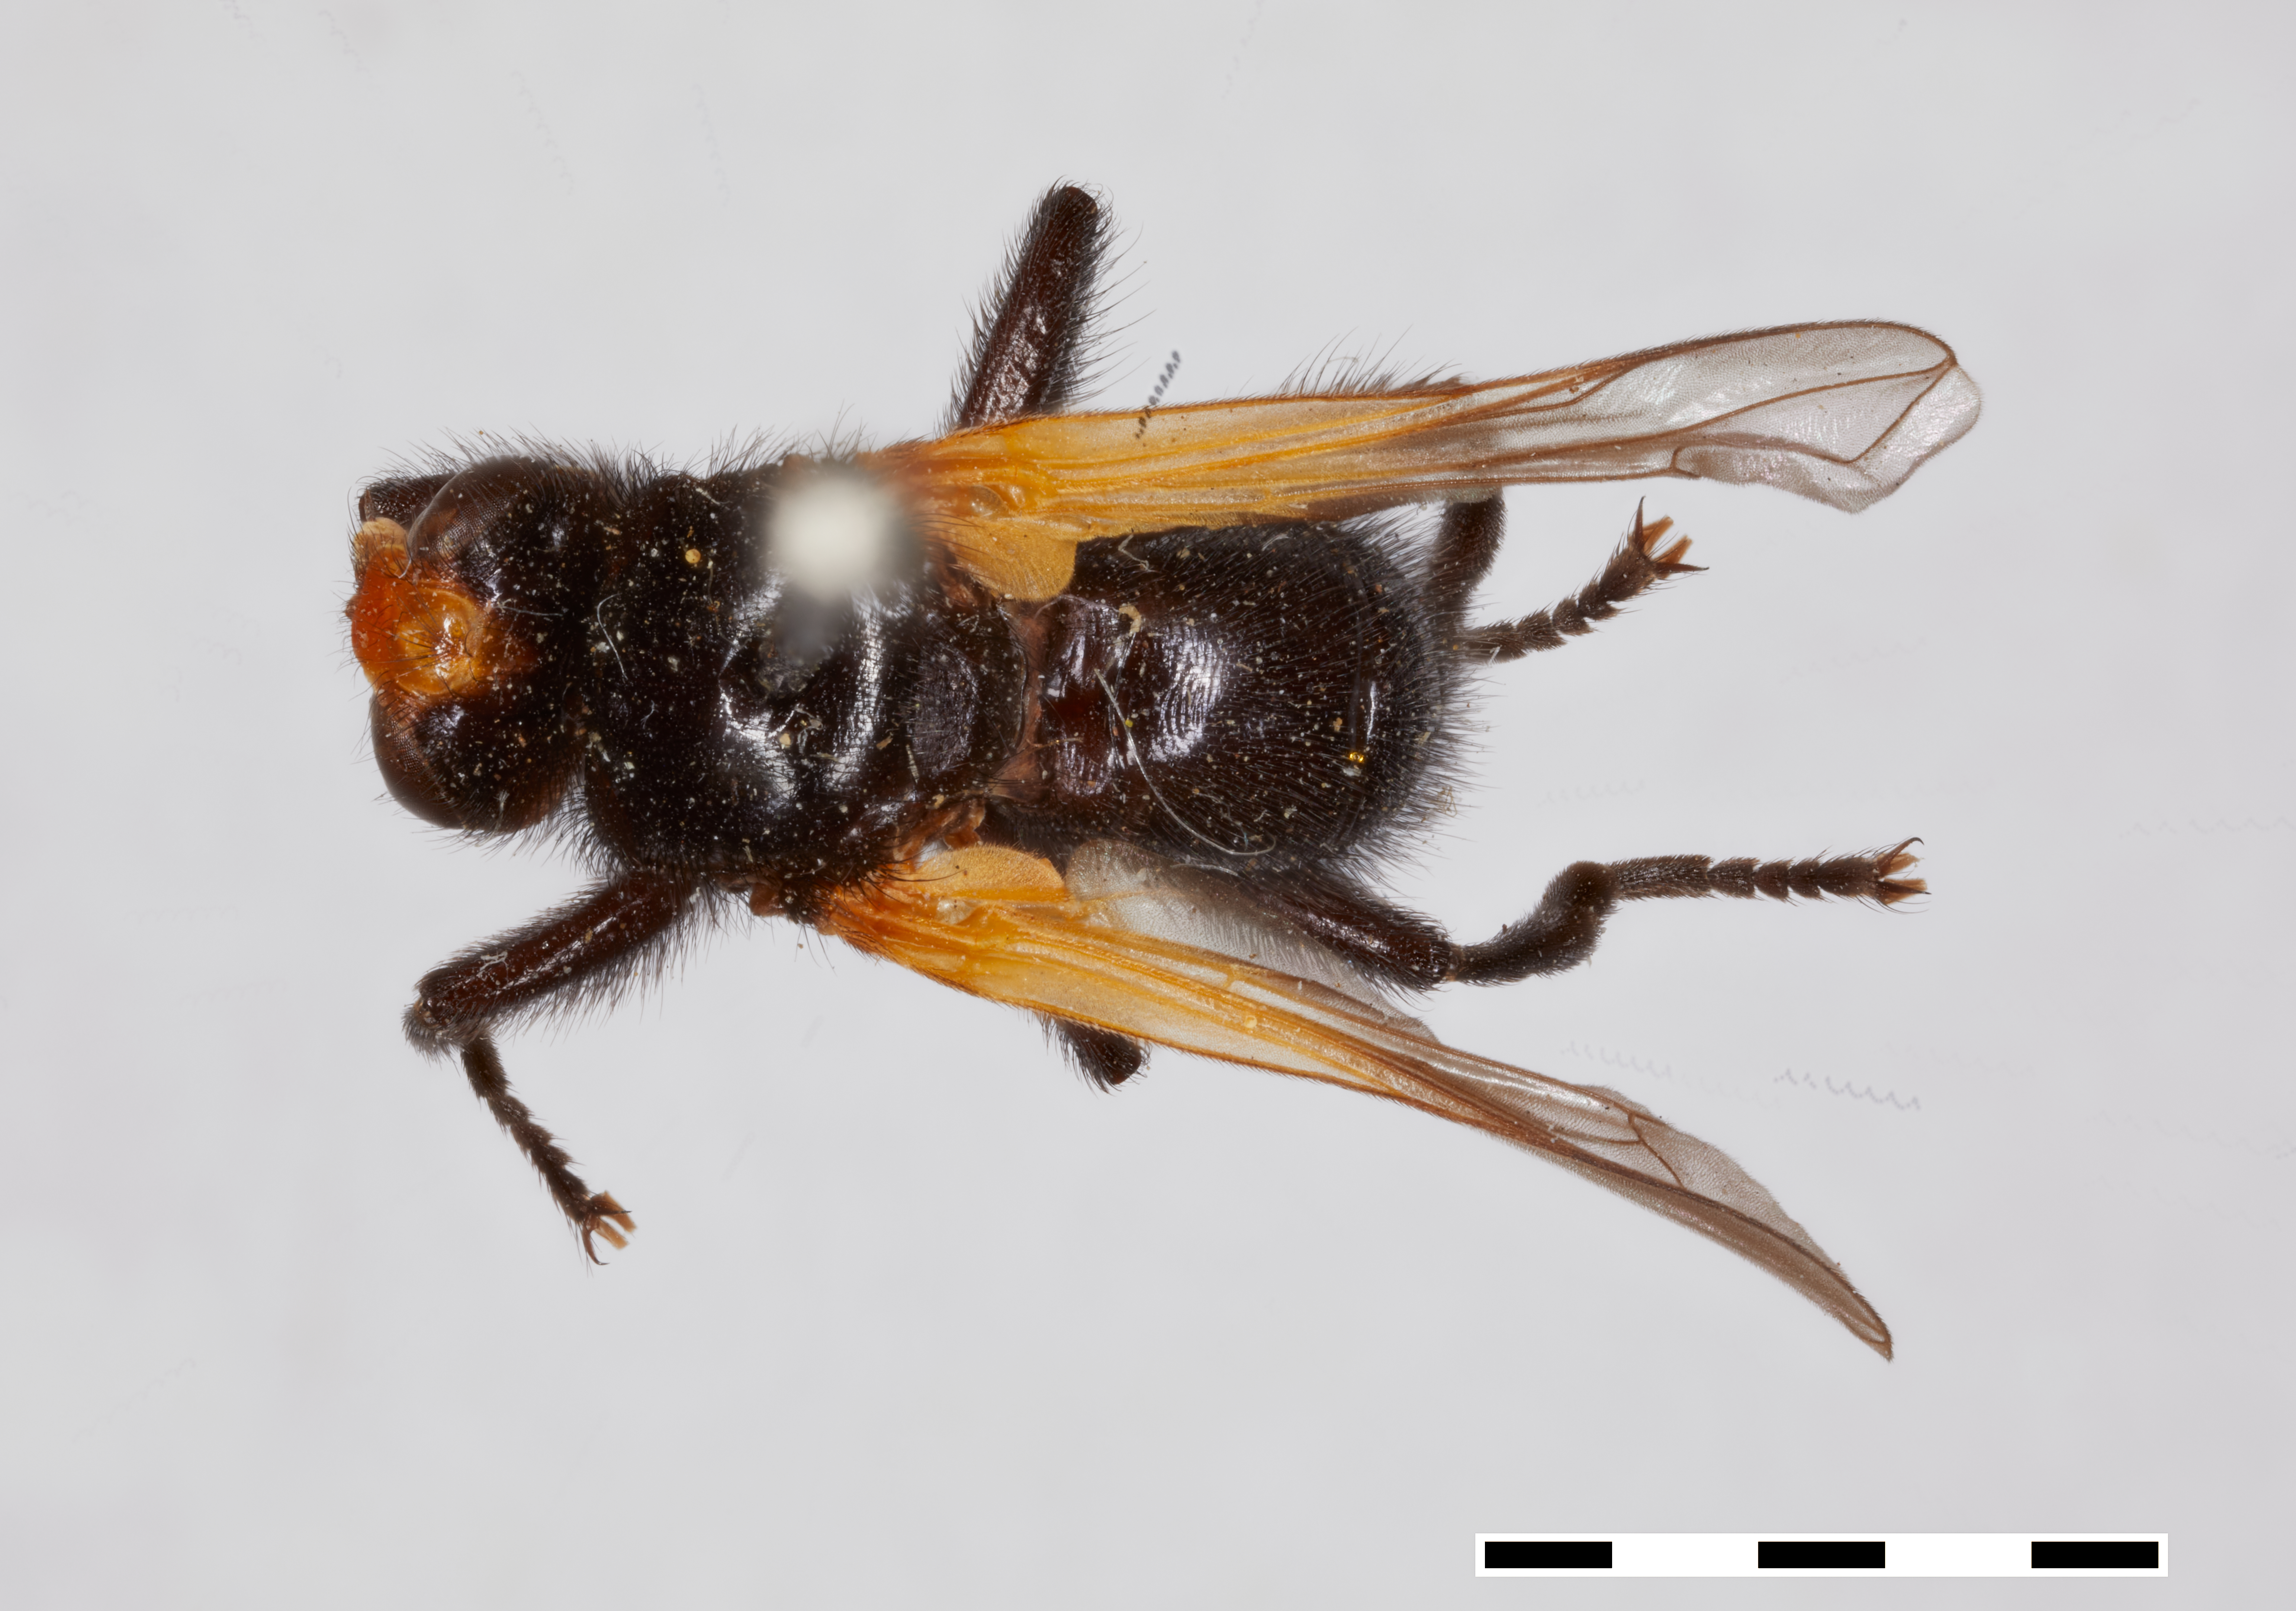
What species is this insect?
Melanosoma carbonaria
